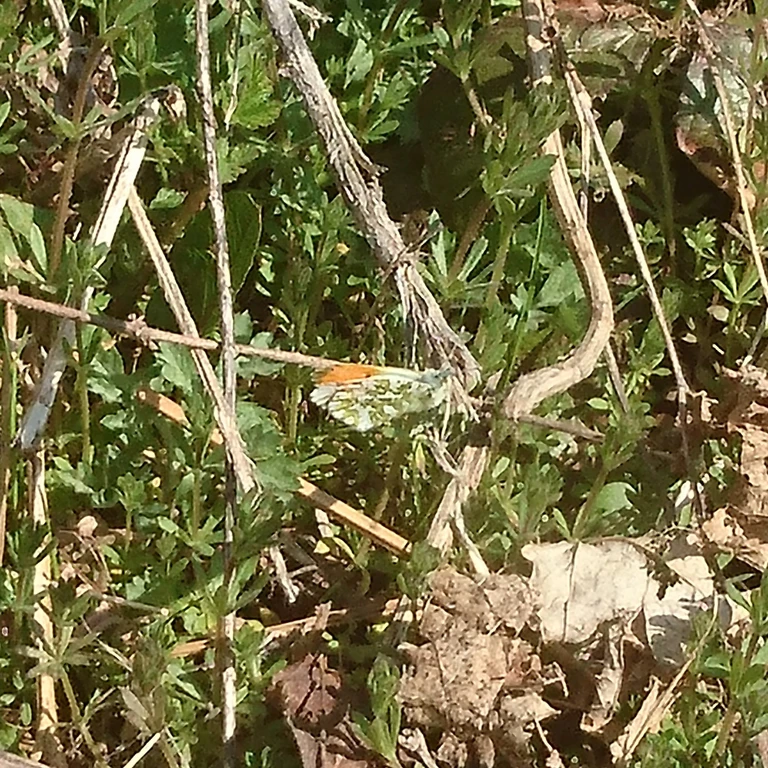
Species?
Anthocharis cardamines
